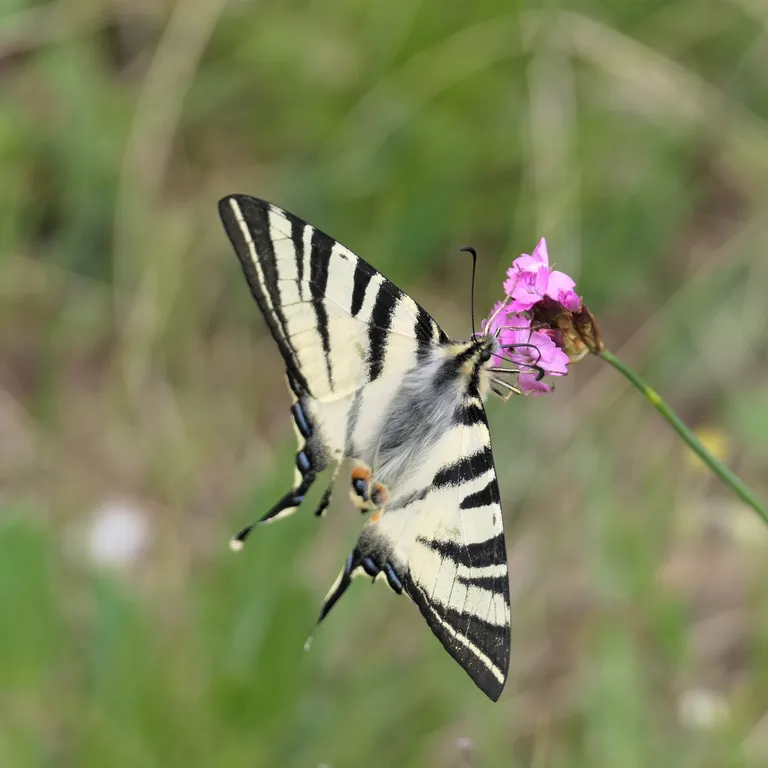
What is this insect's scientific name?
Iphiclides podalirius
